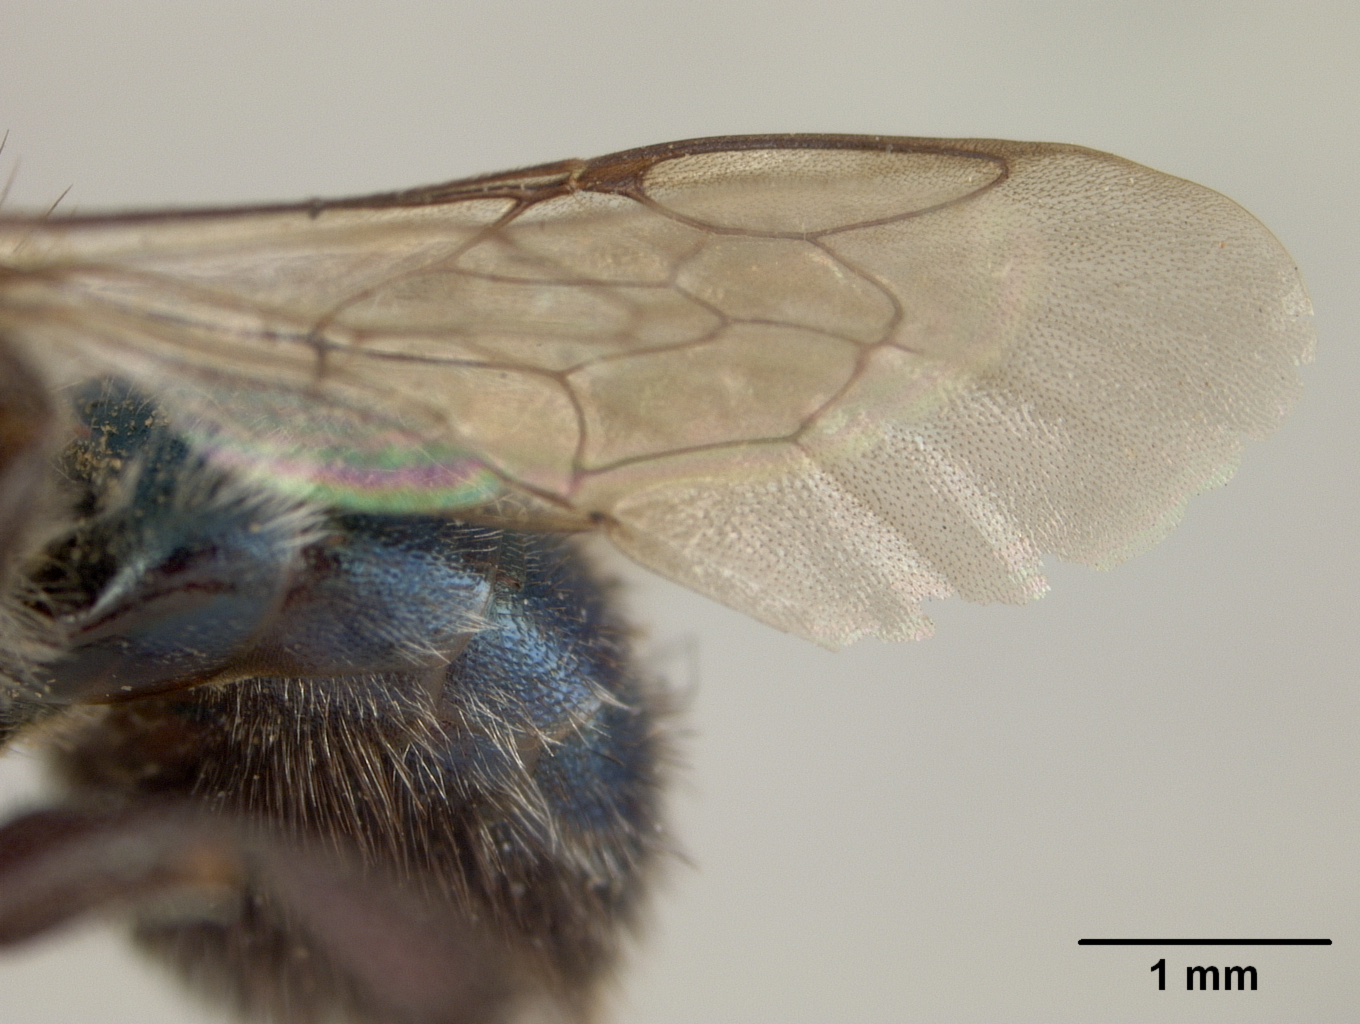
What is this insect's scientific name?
Osmia phaceliae
